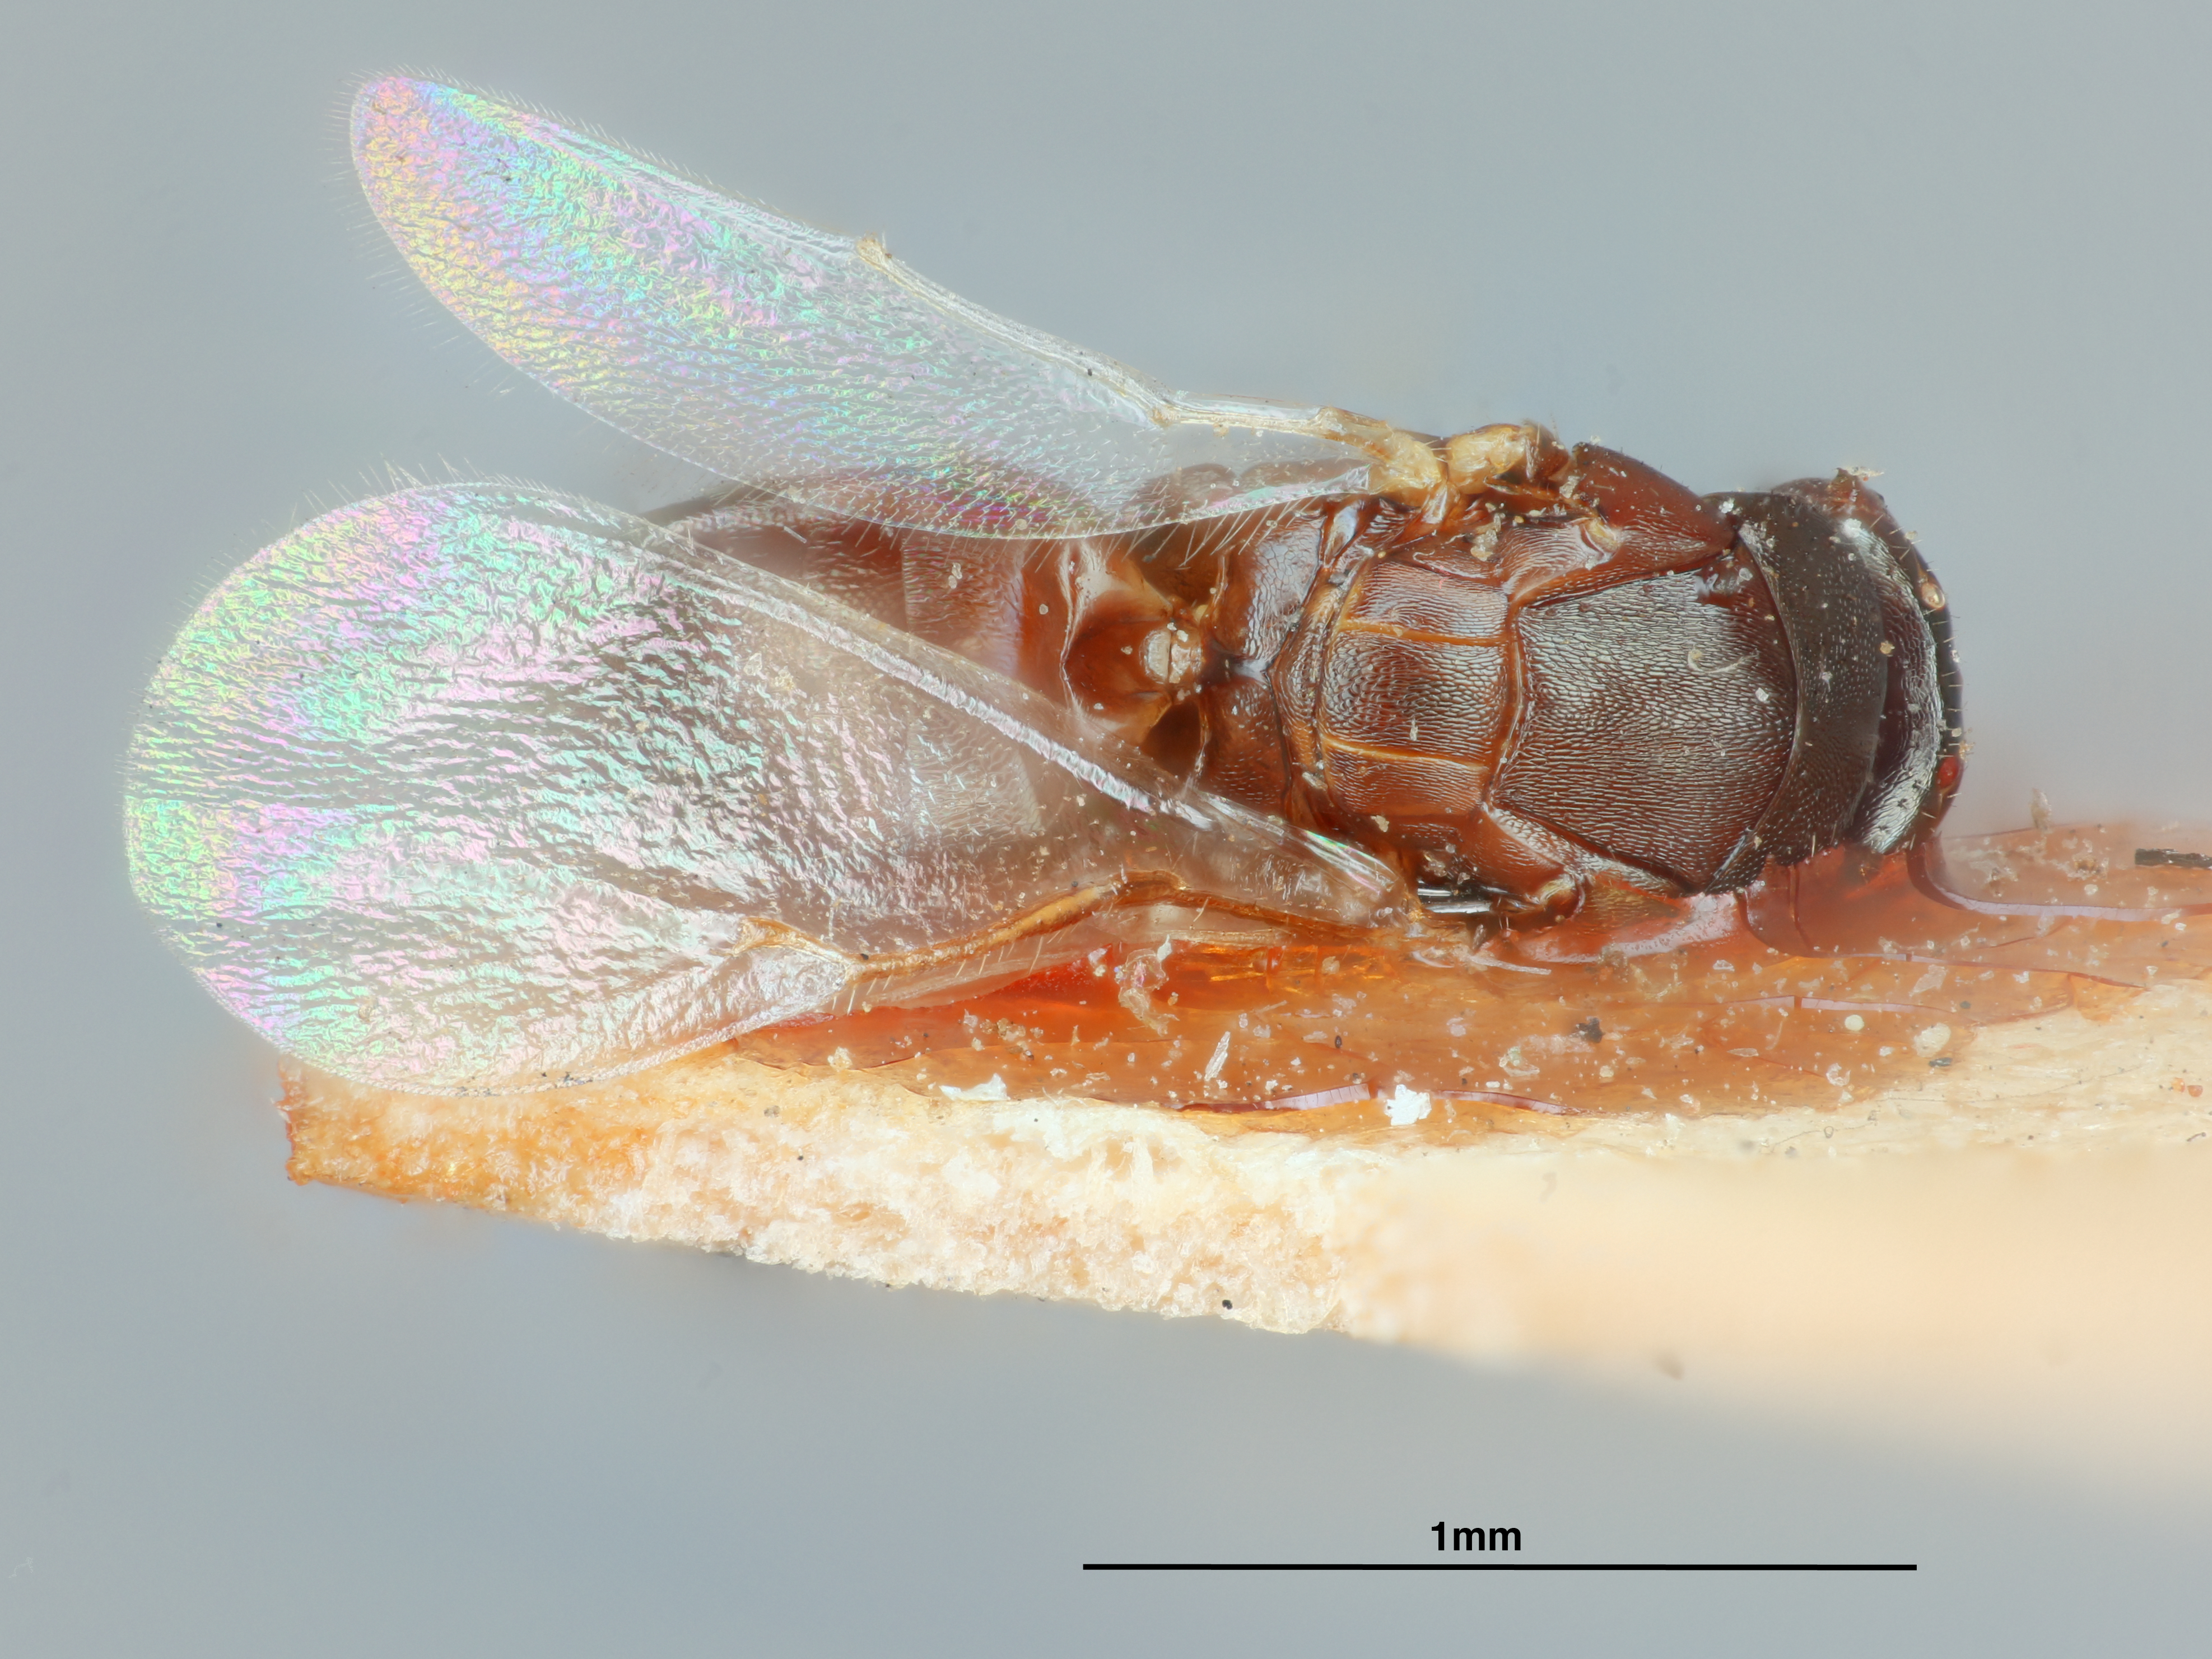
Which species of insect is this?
Crataepus fletcherii
